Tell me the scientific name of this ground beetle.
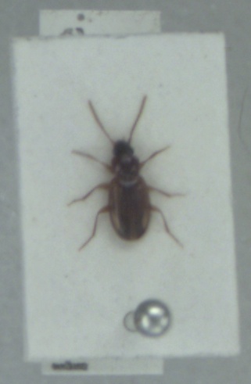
Trechus quadristriatus
